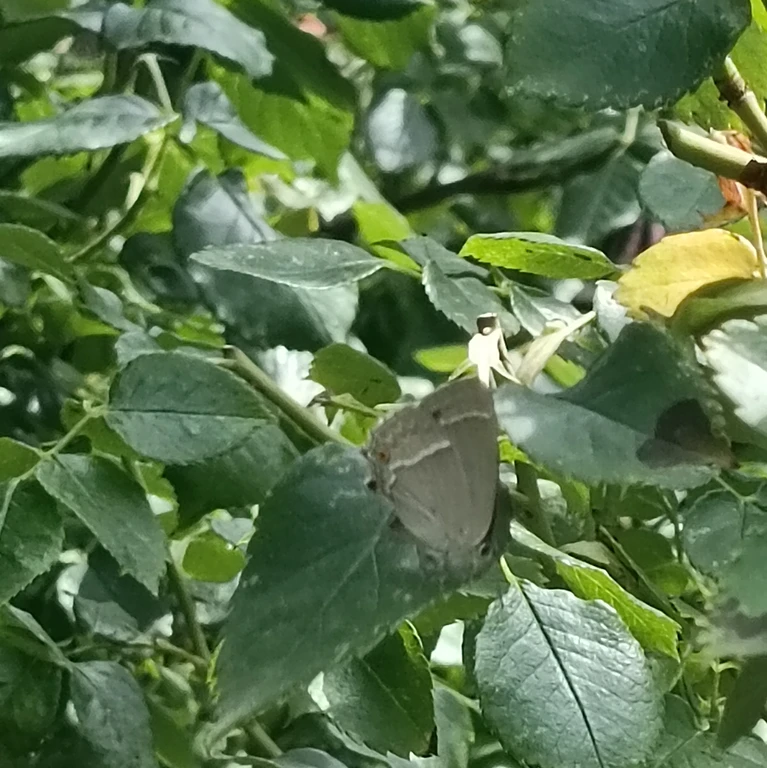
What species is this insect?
Favonius quercus (also Quercusia quercus)
